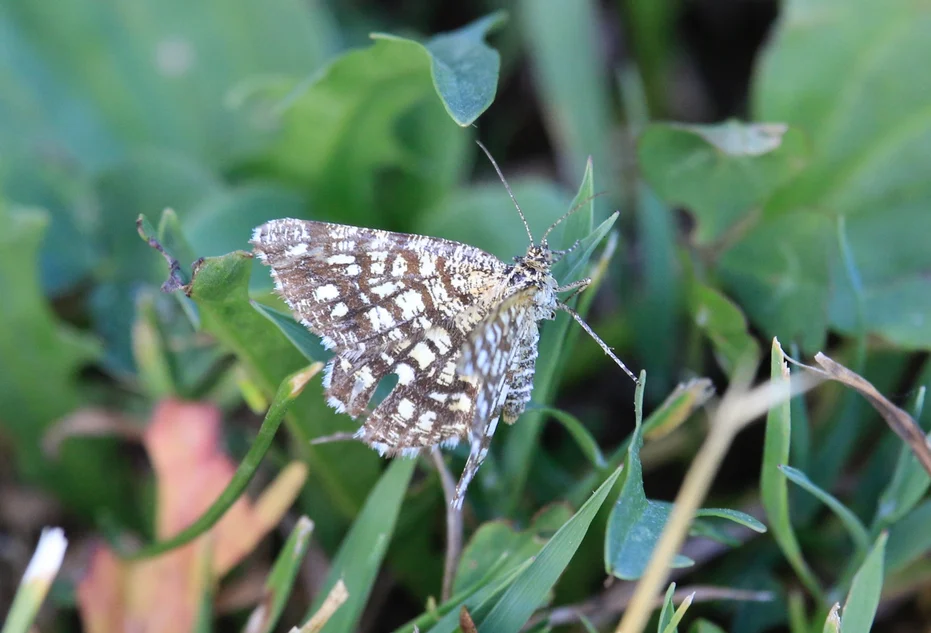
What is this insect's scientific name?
Chiasmia clathrata
